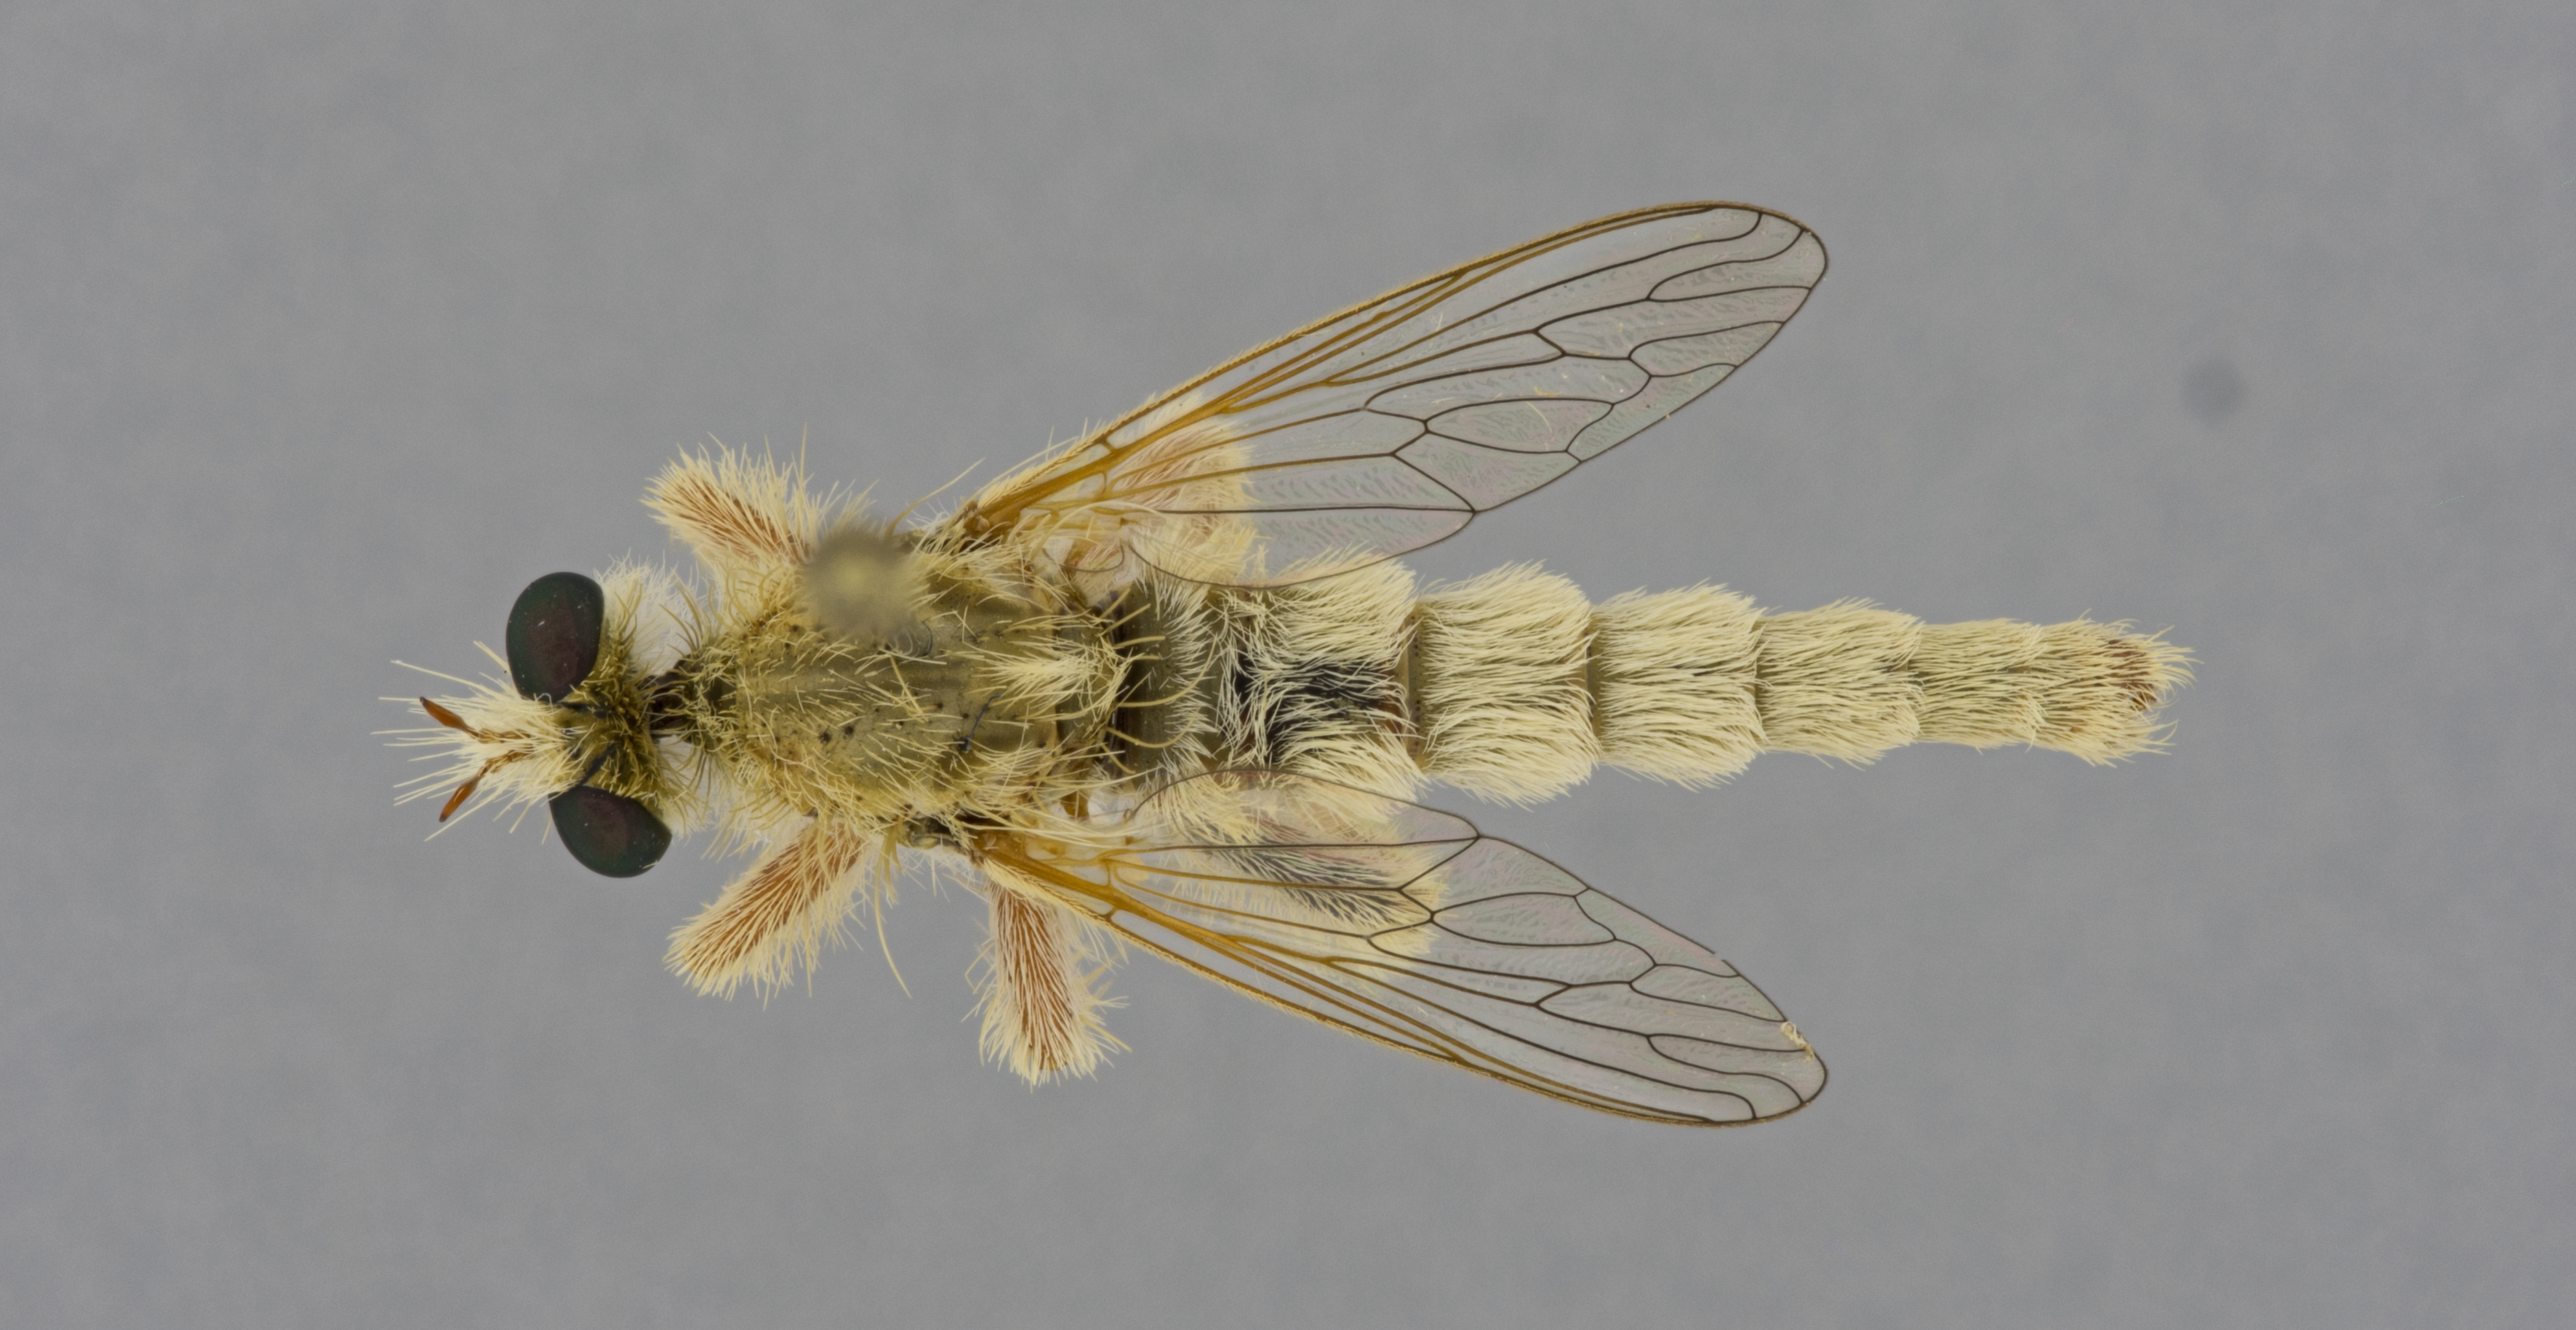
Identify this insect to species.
Daspletis setithoracicus
